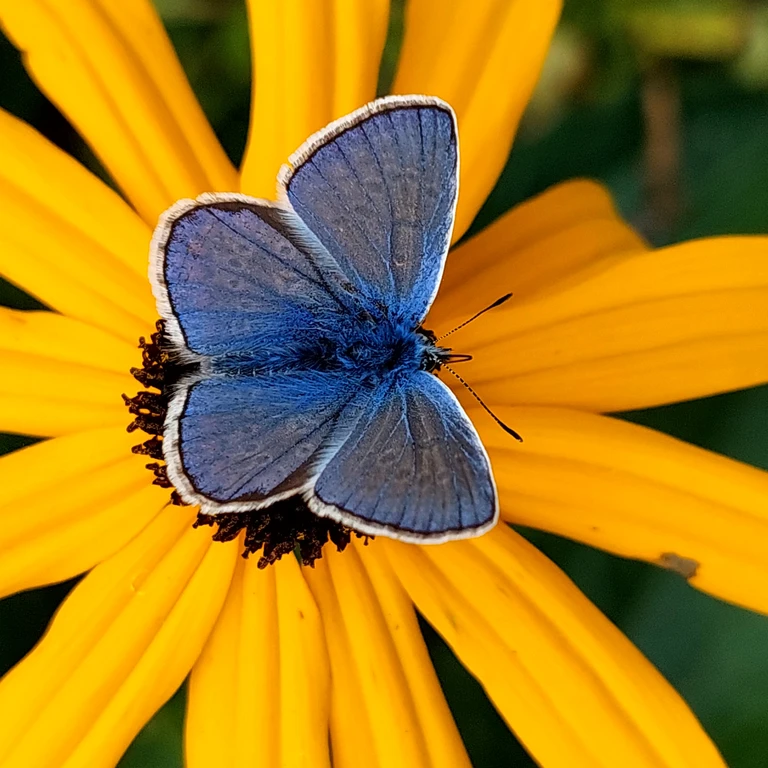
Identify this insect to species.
Polyommatus icarus
